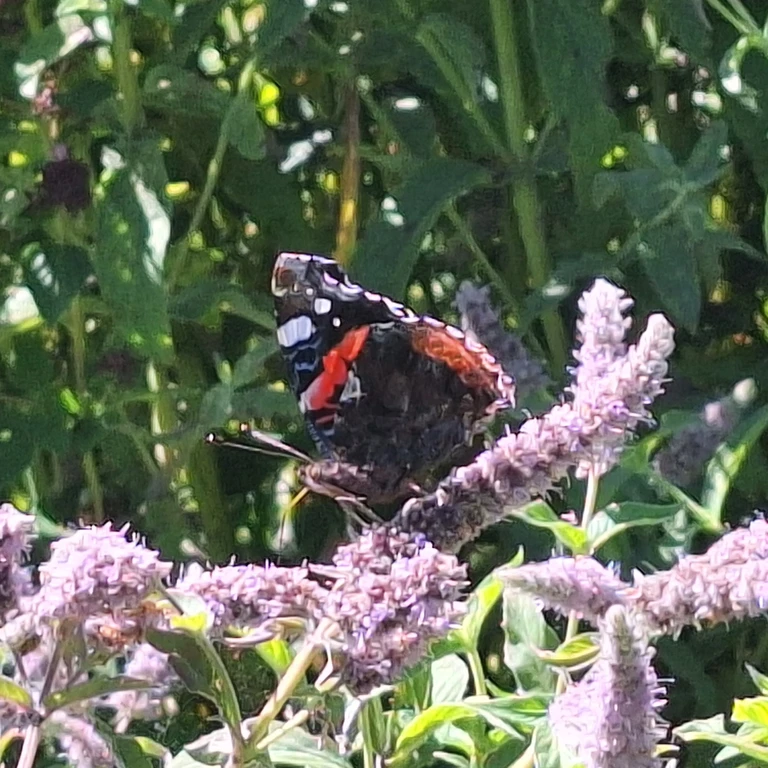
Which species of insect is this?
Vanessa atalanta
